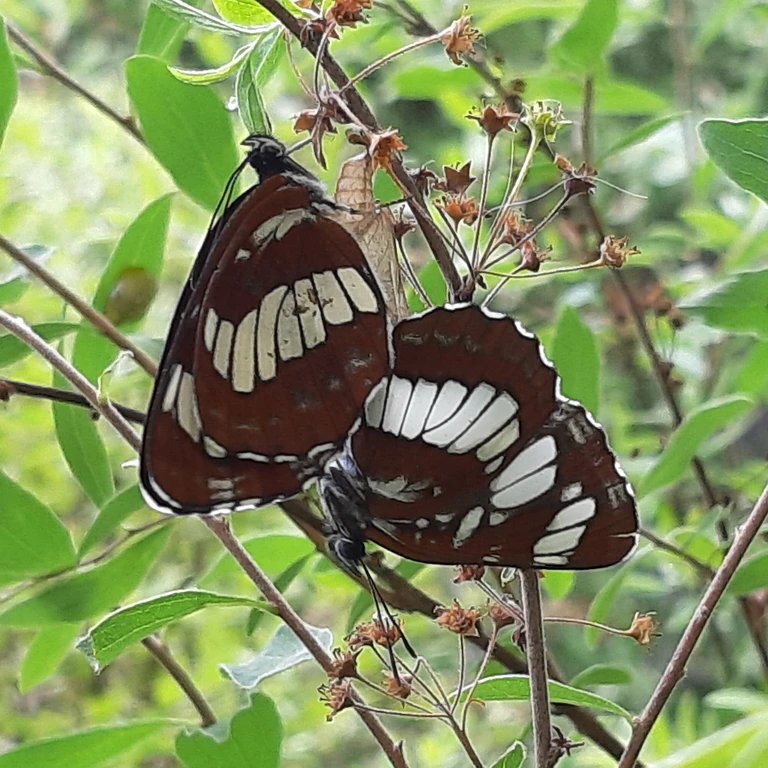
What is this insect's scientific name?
Neptis rivularis
